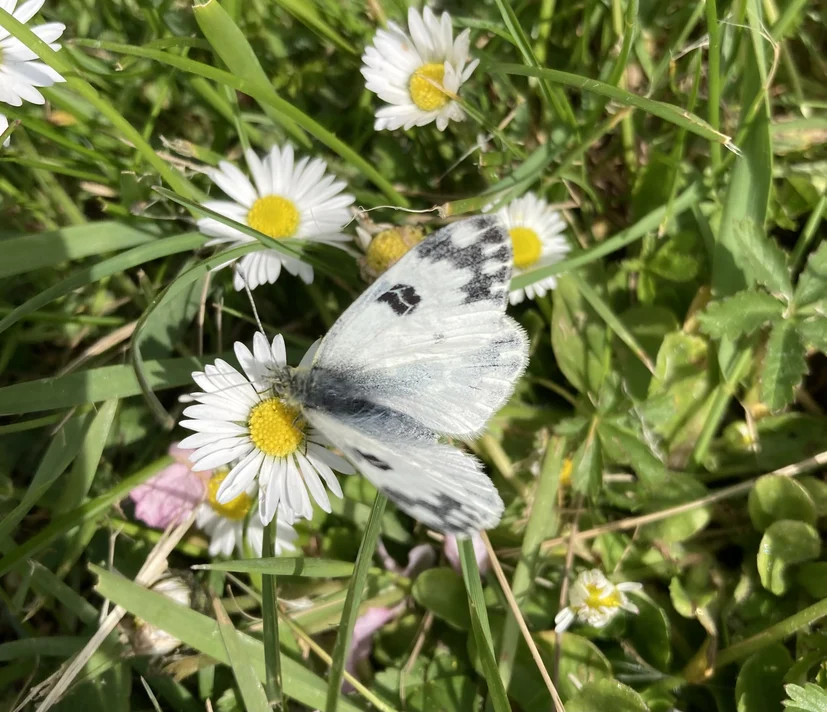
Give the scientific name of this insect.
Pontia edusa
